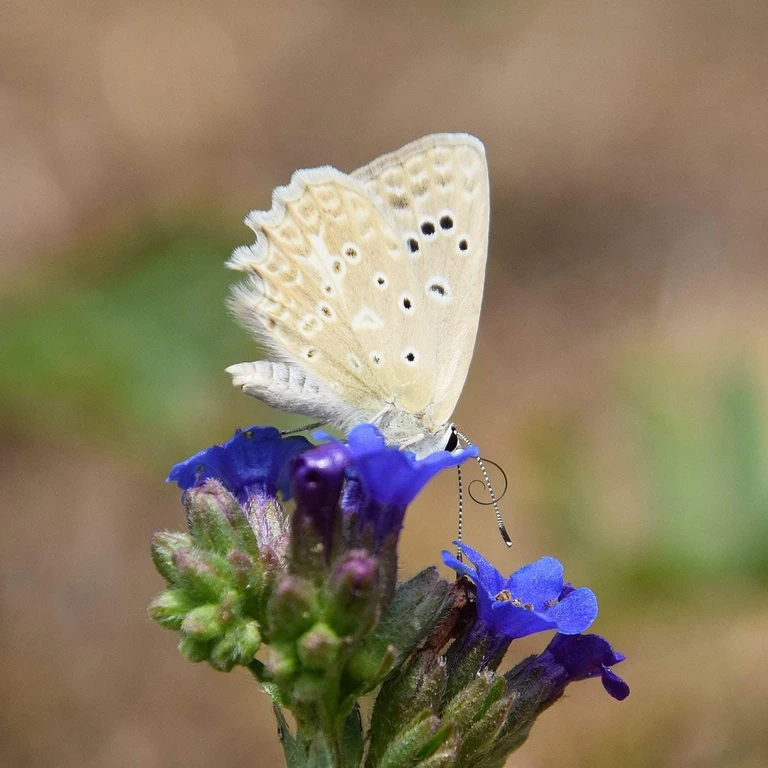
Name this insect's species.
Polyommatus daphnis
